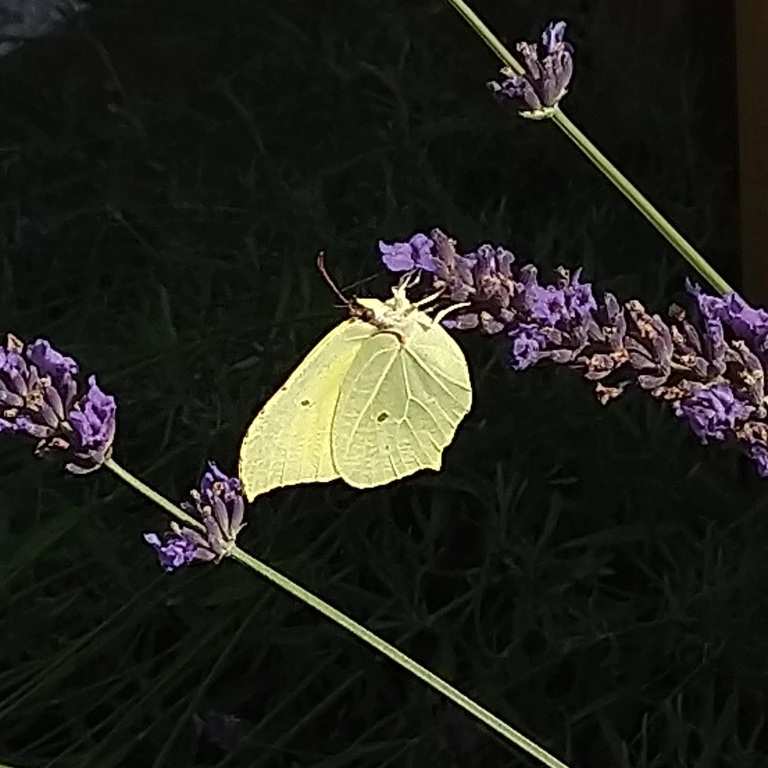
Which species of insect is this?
Gonepteryx rhamni
